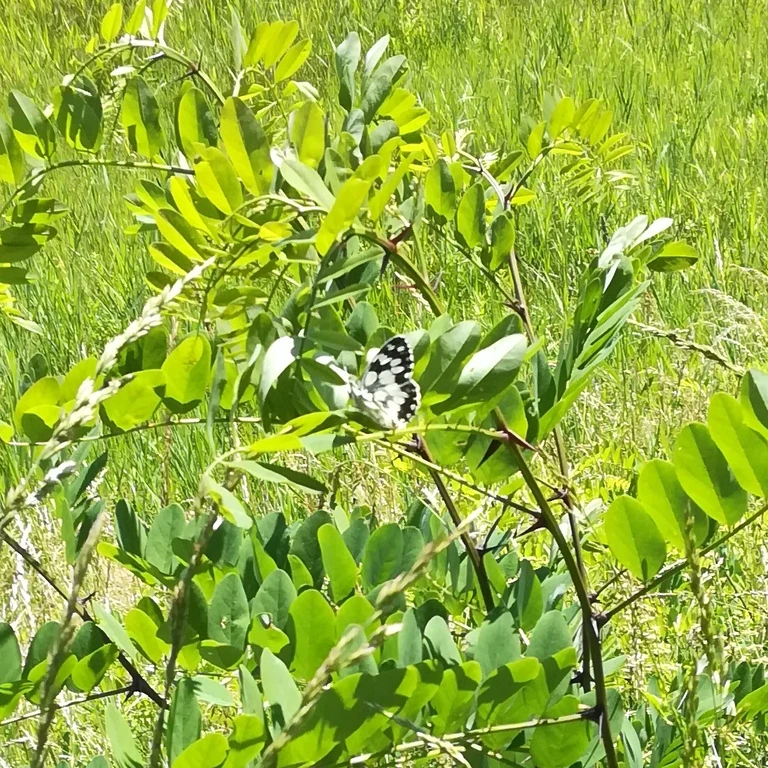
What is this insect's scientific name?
Melanargia galathea
